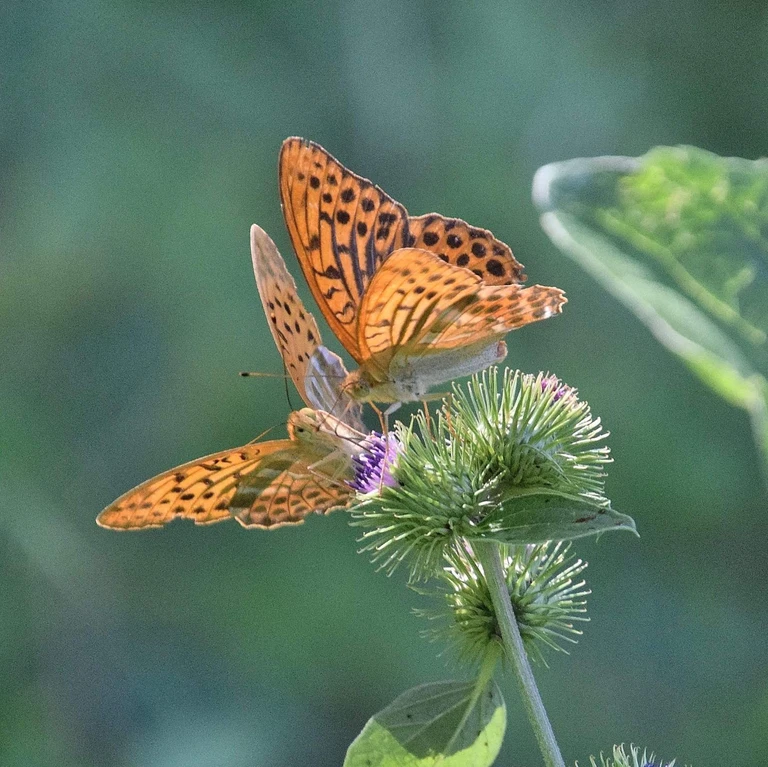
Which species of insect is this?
Argynnis paphia
